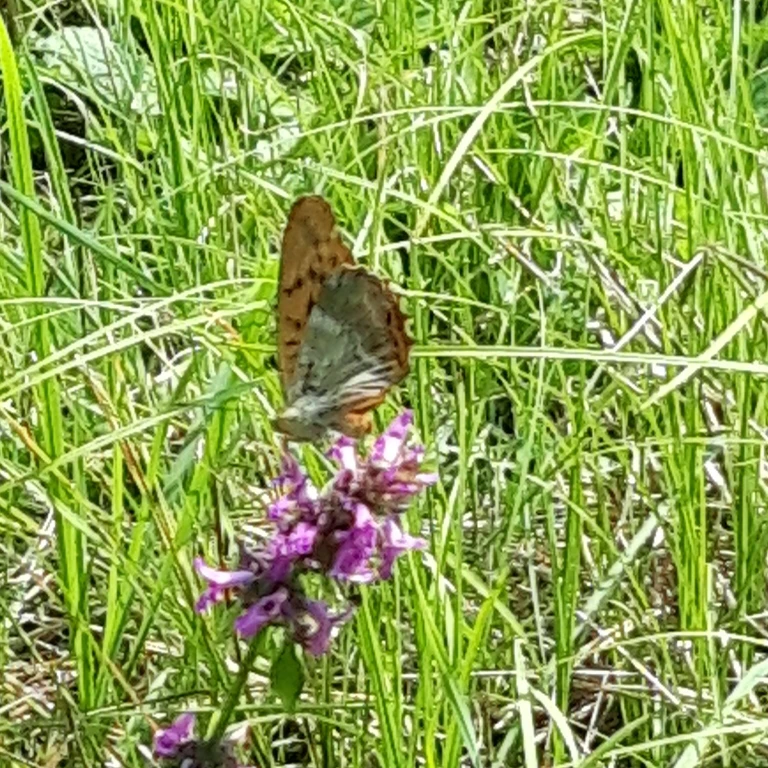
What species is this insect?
Argynnis paphia
